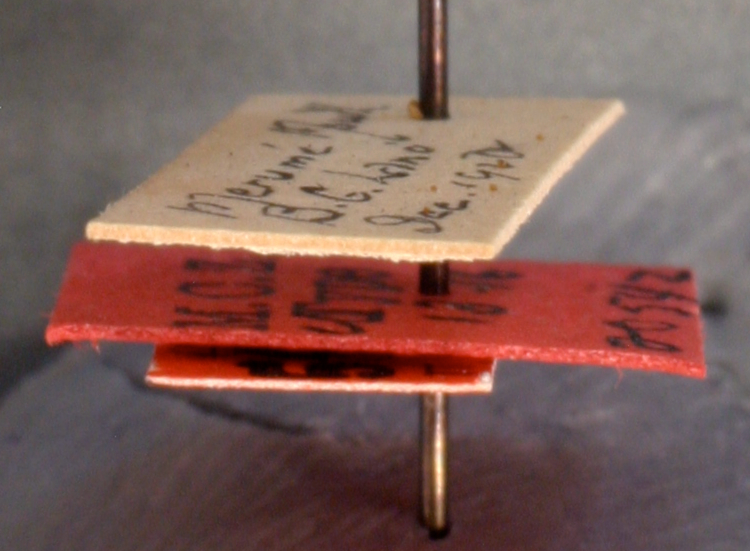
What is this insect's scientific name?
Pseudomyrma latinoda
